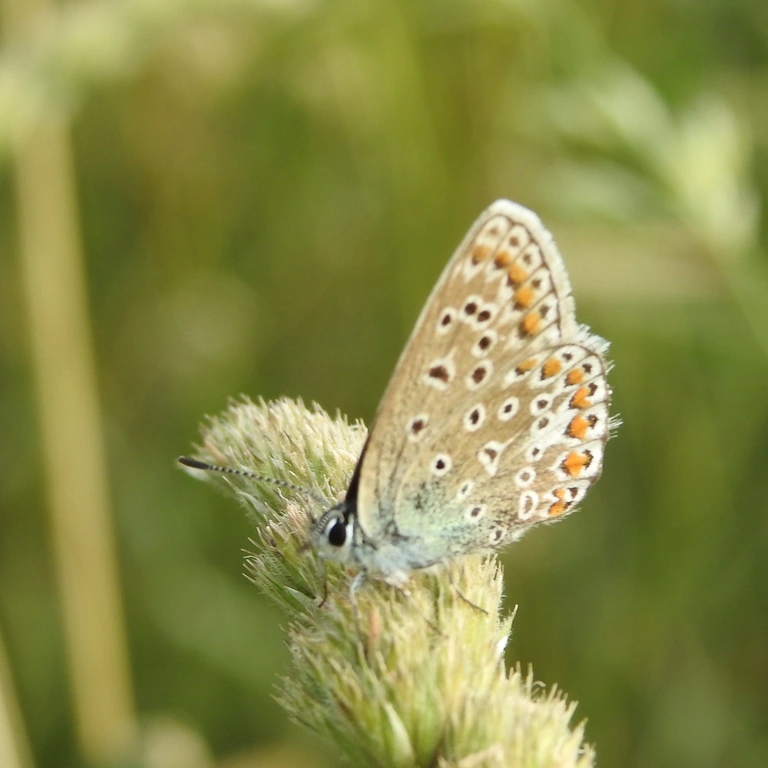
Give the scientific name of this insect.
Polyommatus icarus
